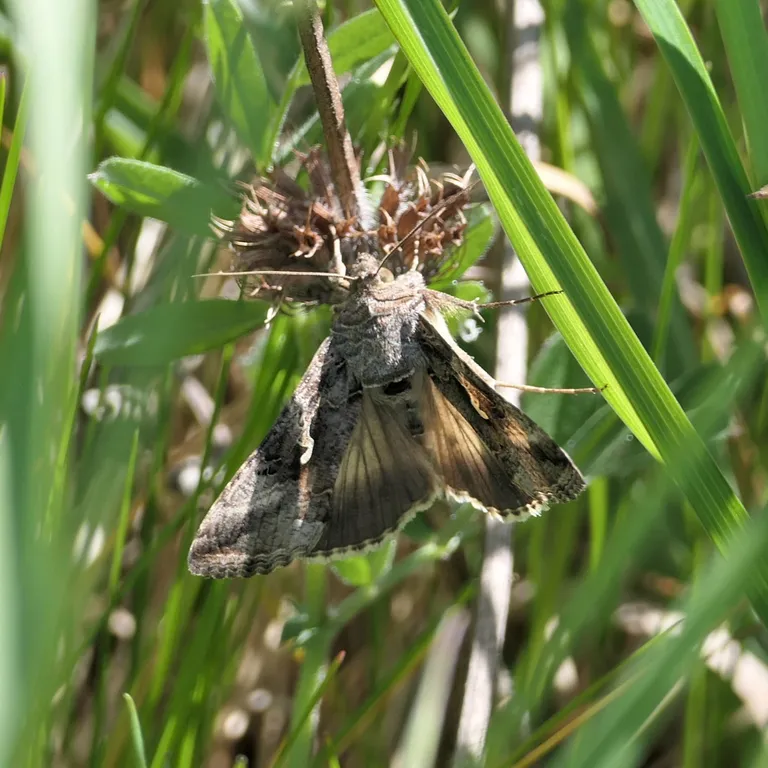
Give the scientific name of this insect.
Autographa gamma
